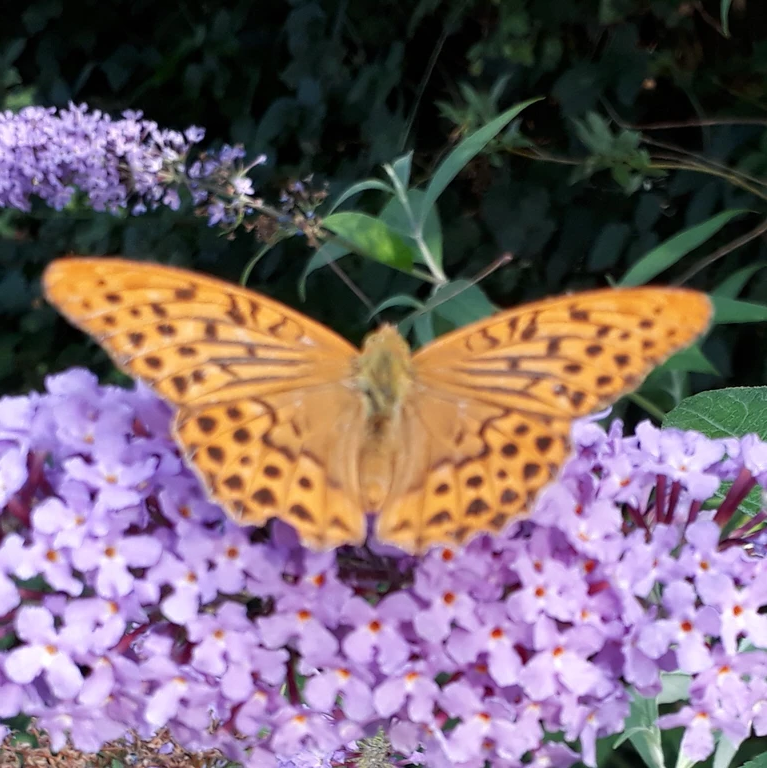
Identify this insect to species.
Argynnis paphia
